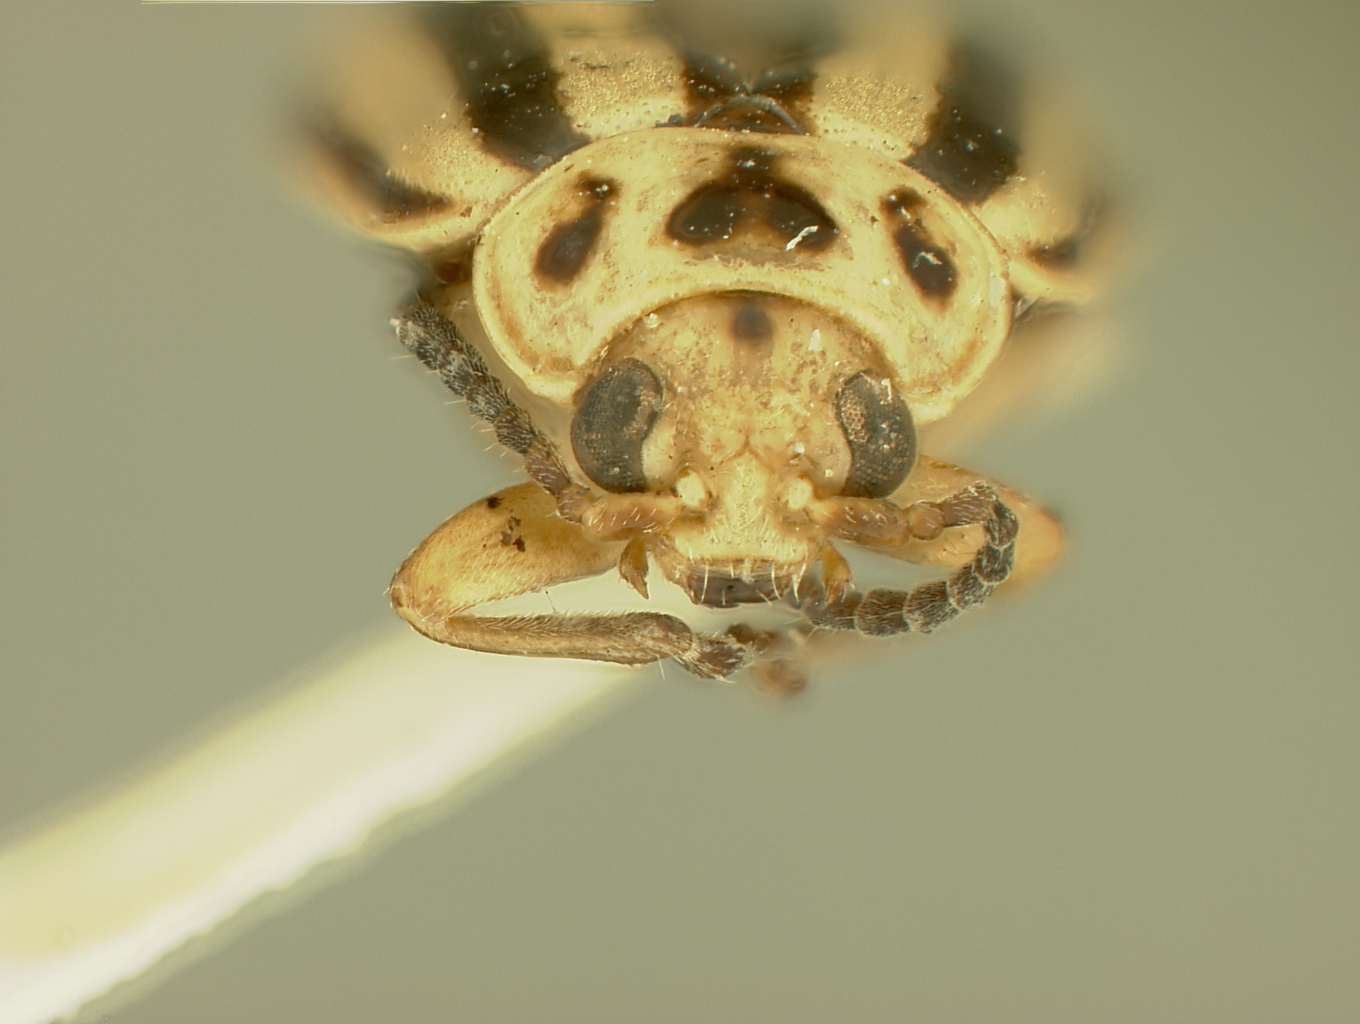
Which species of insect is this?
Disonycha plagifera
